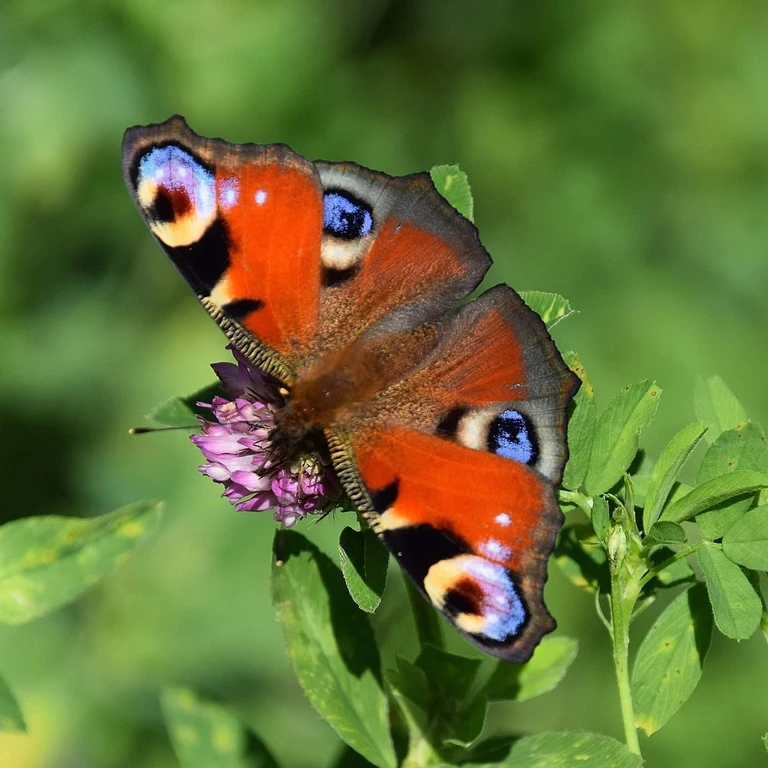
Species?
Aglais io
